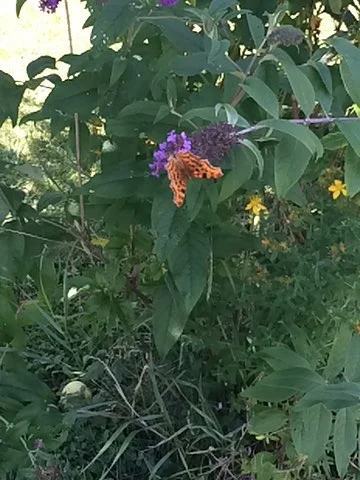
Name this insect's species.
Polygonia c-album
